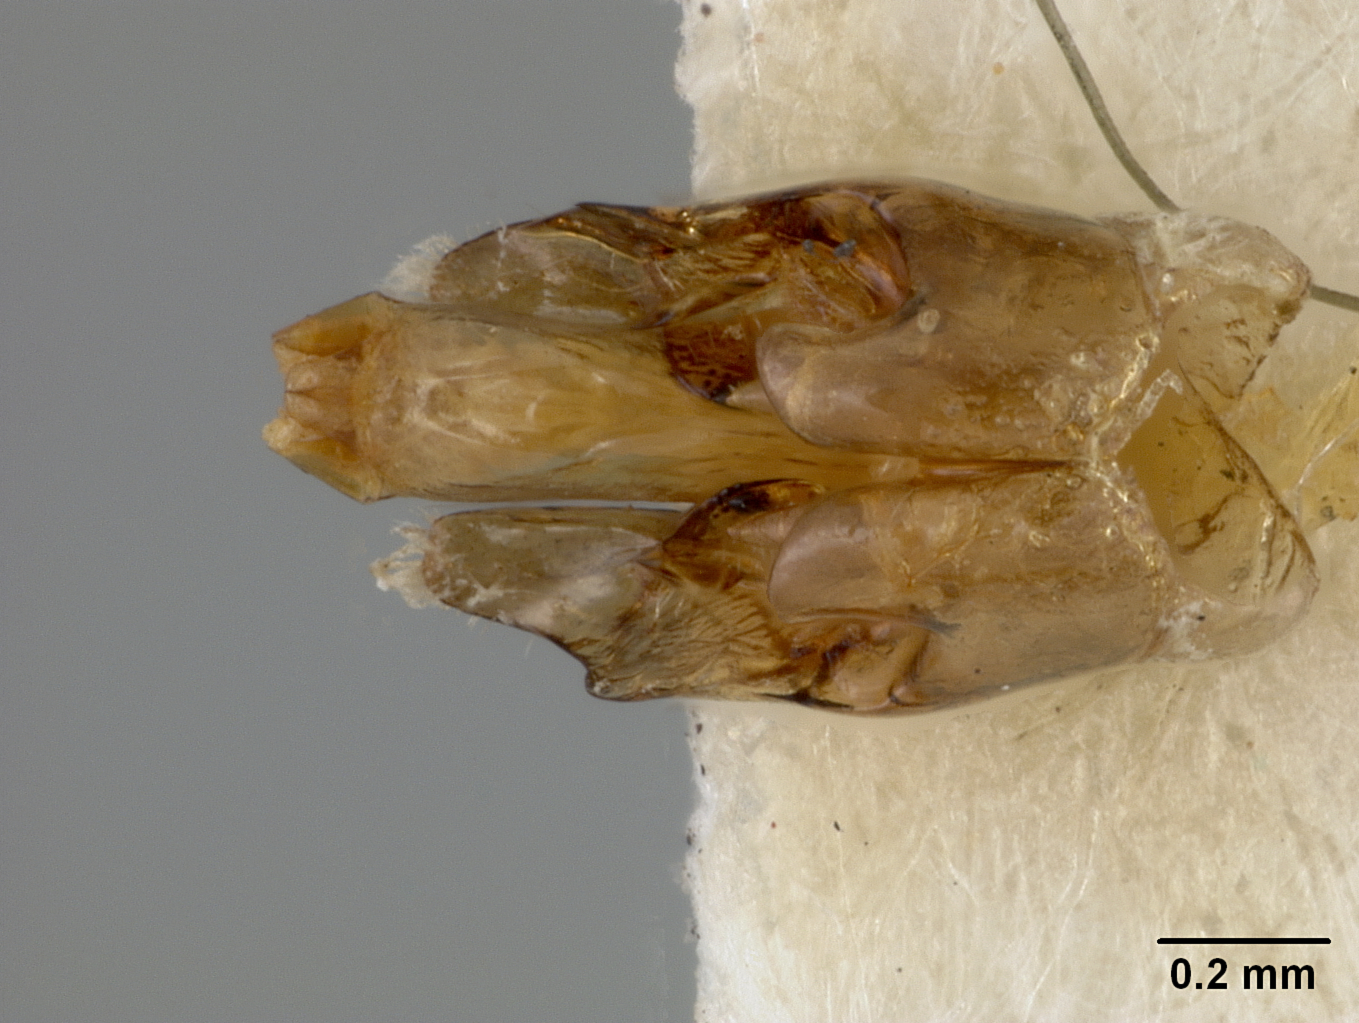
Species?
Perdita purpurascens
